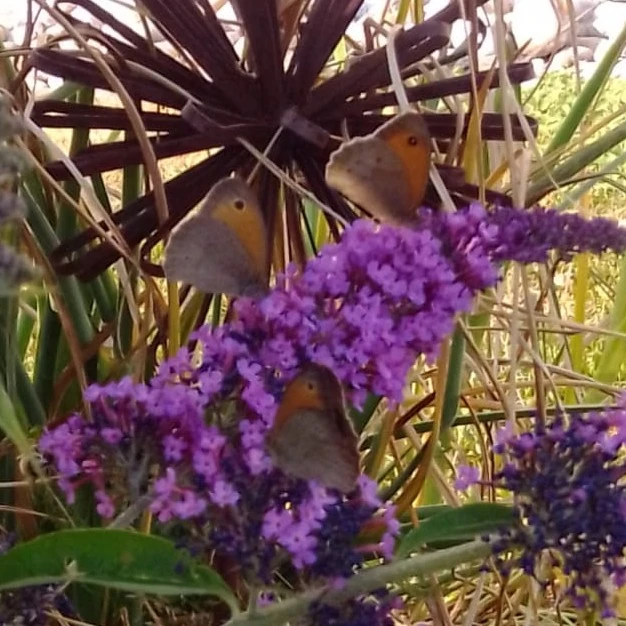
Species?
Maniola jurtina
